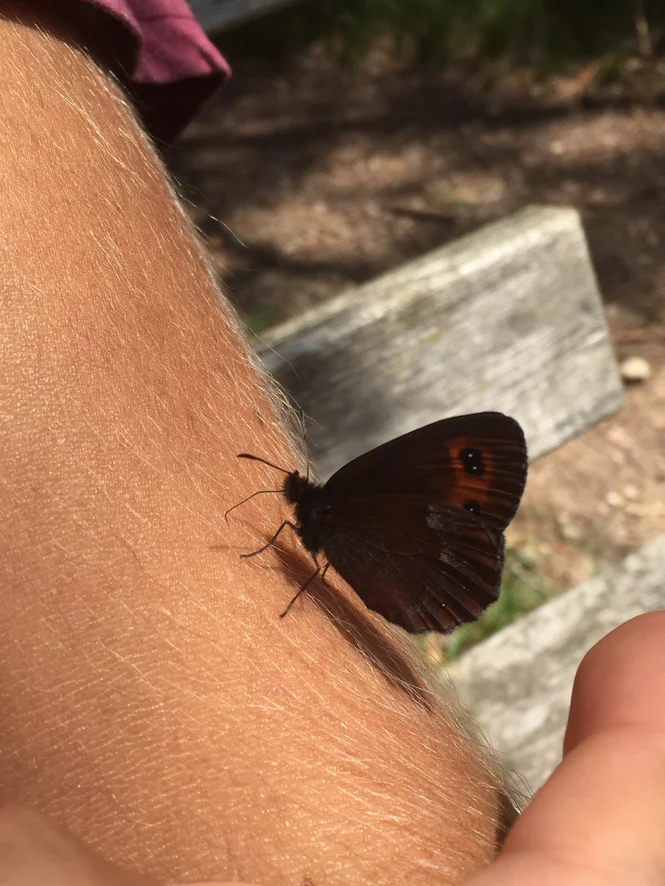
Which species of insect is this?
Erebia aethiops
